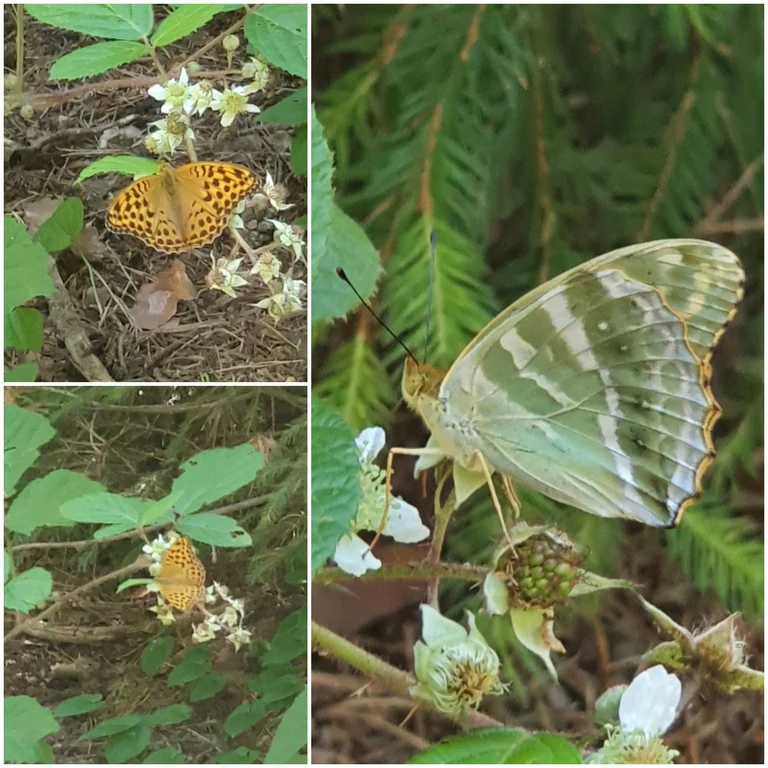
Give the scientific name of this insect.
Argynnis paphia
